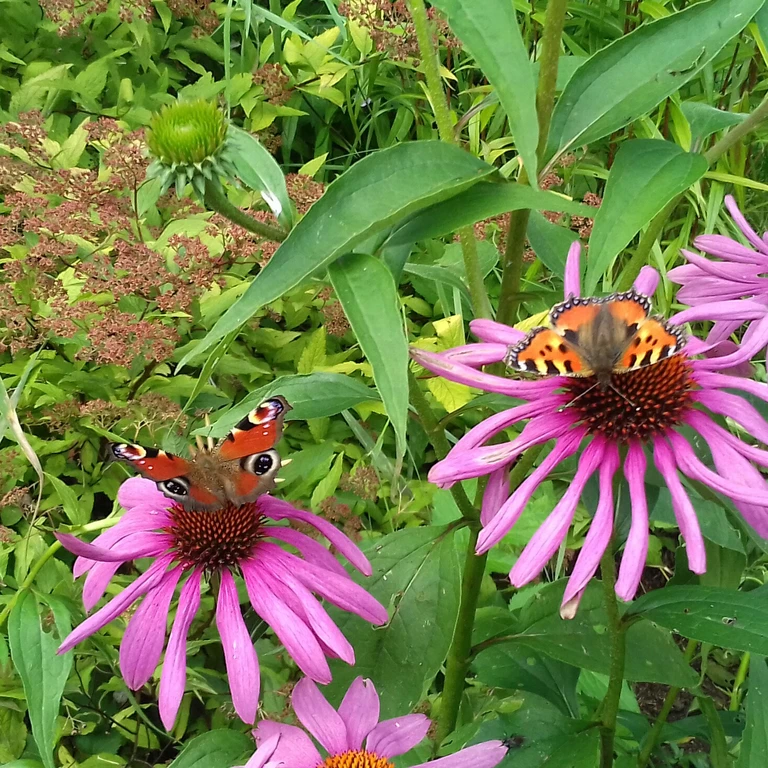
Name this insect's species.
Aglais urticae
